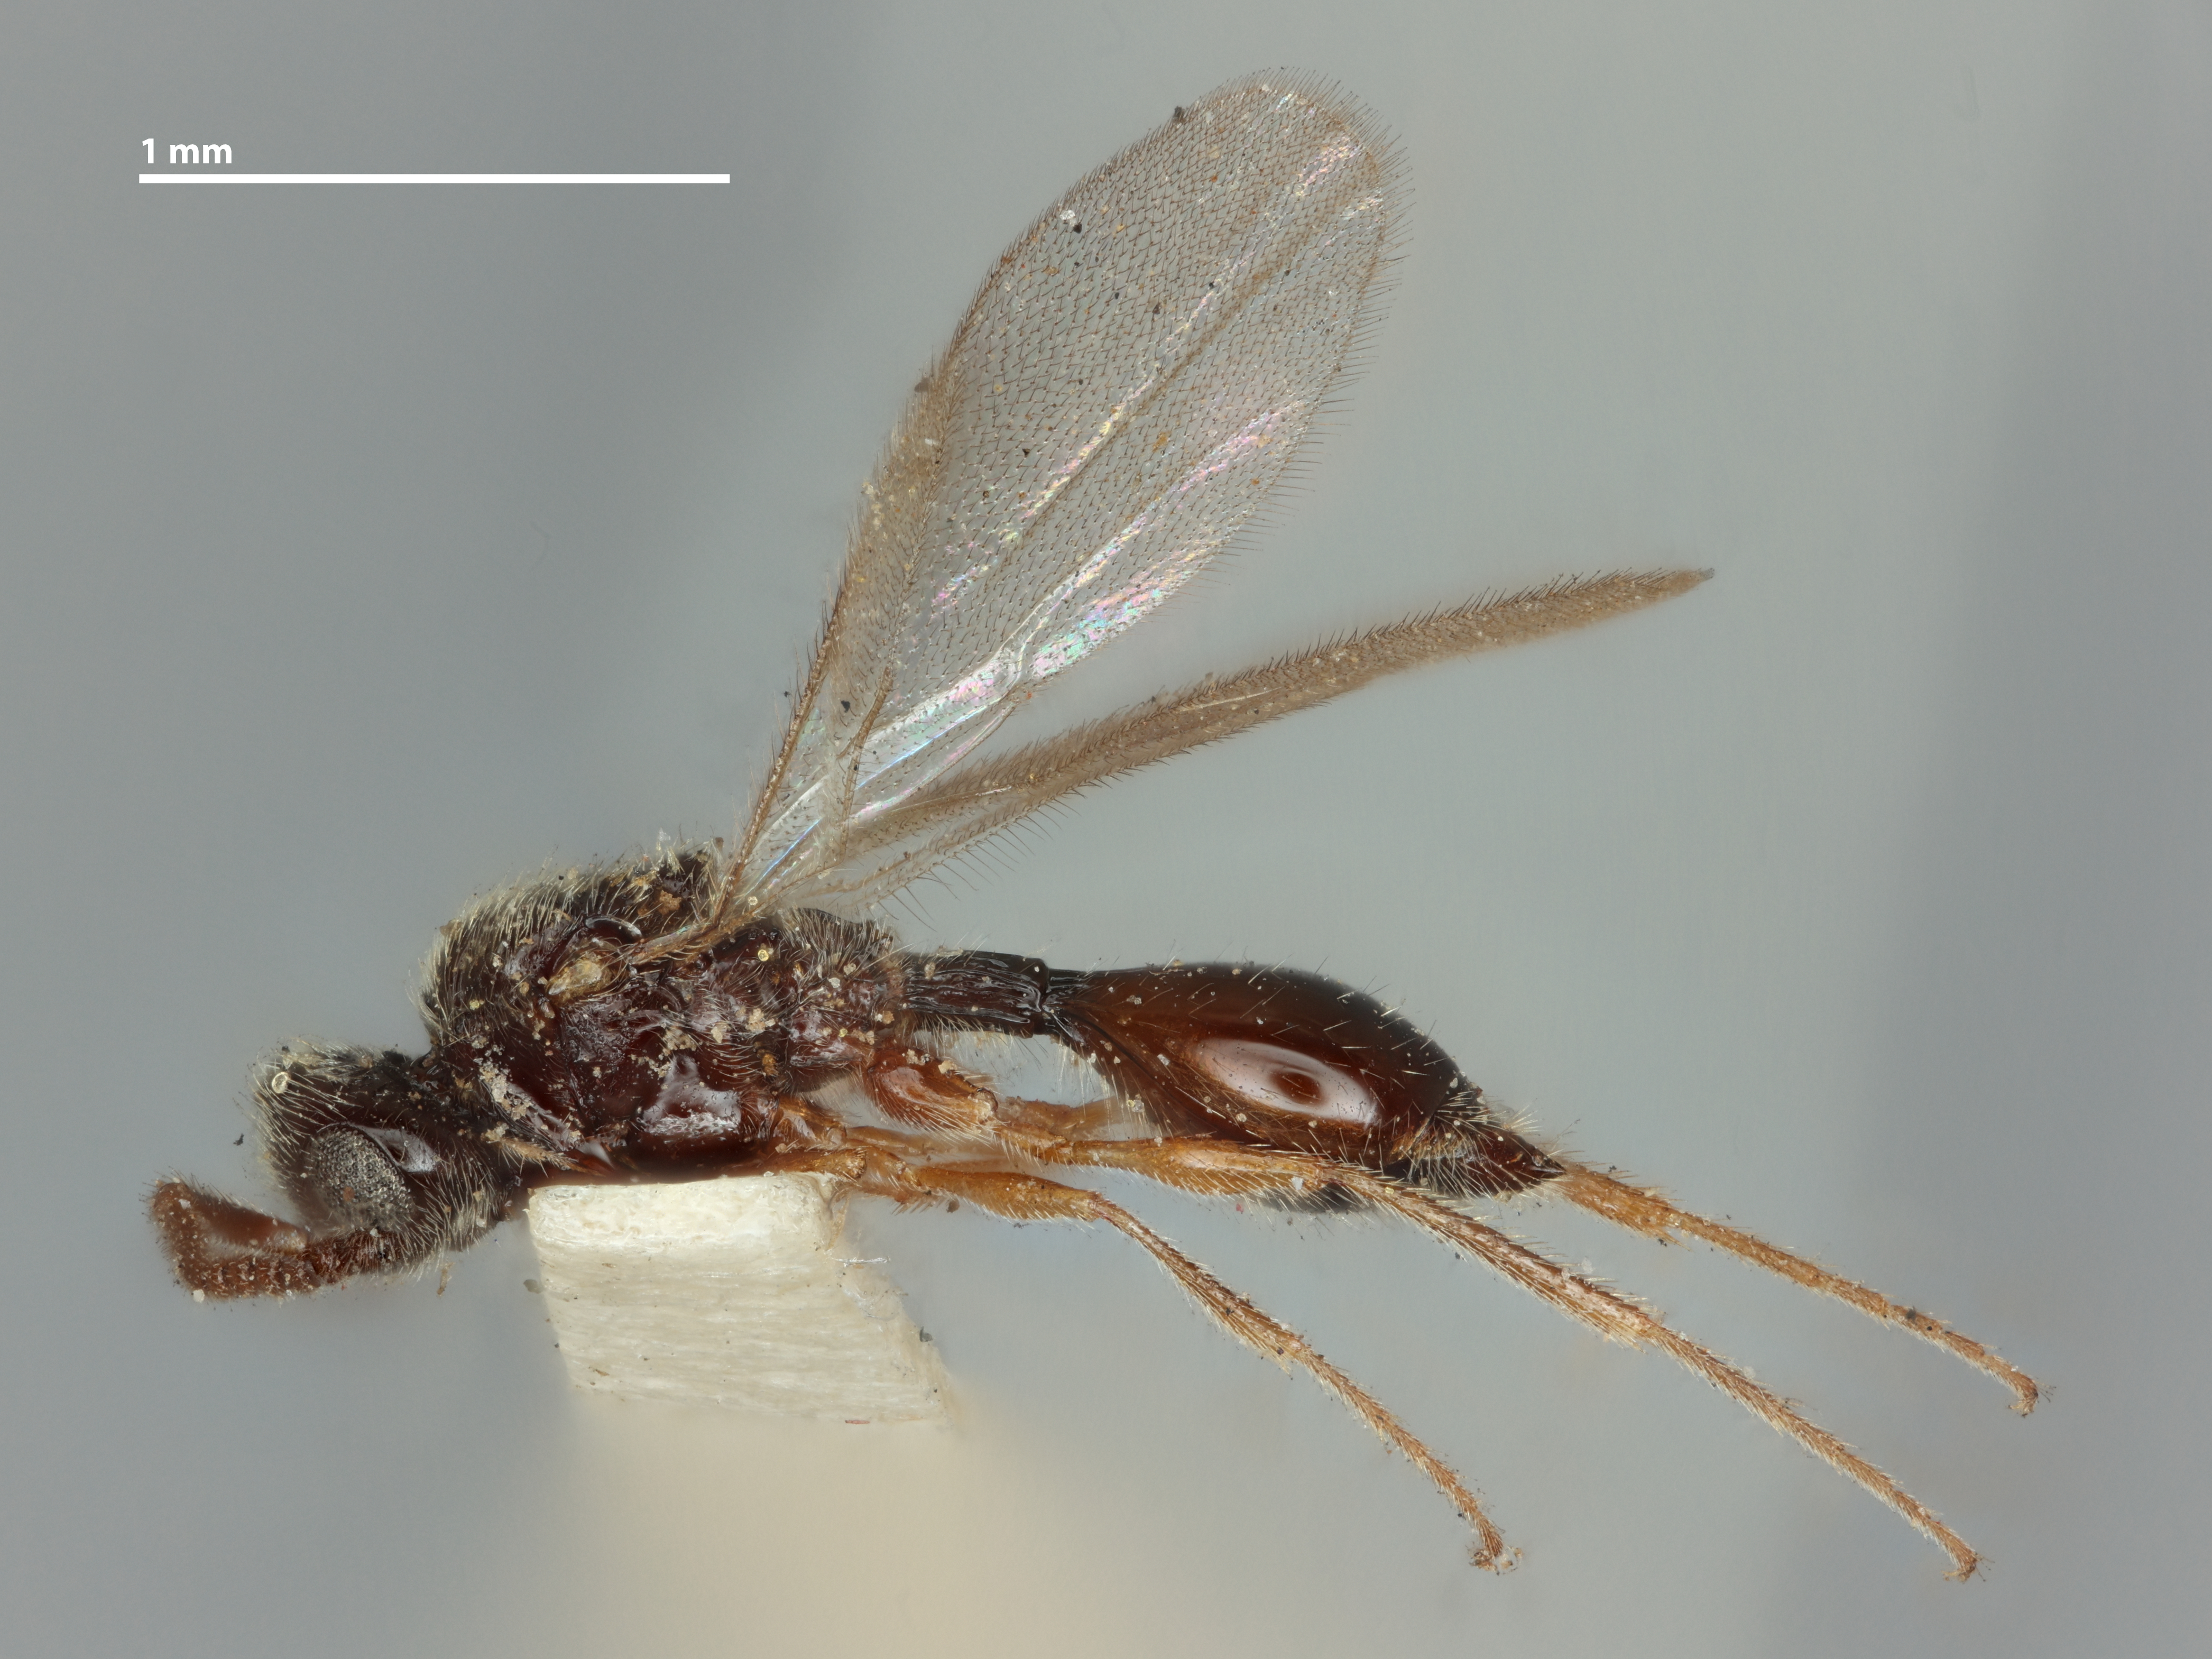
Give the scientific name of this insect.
Anectata californica
